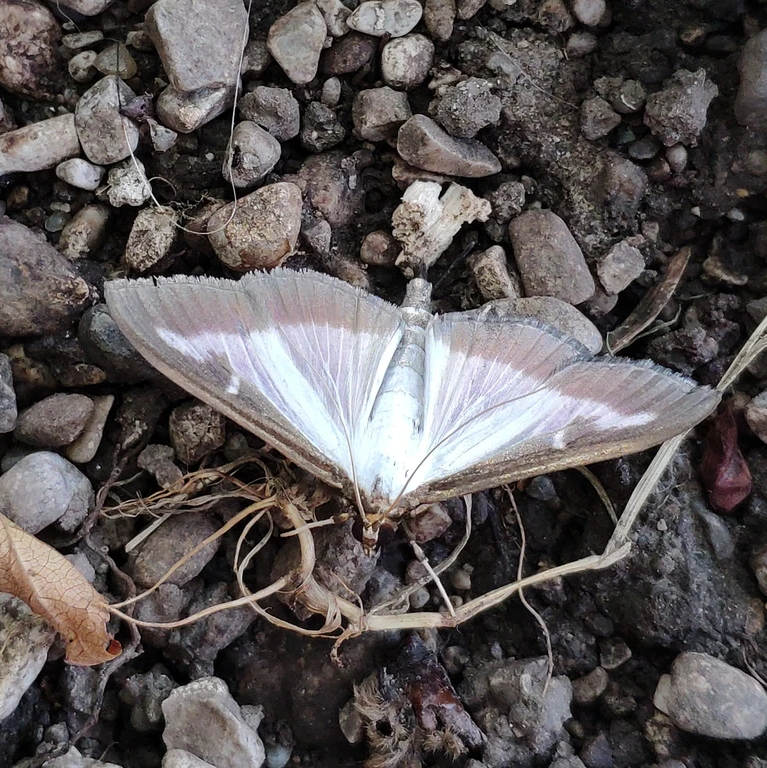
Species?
Cydalima perspectalis
